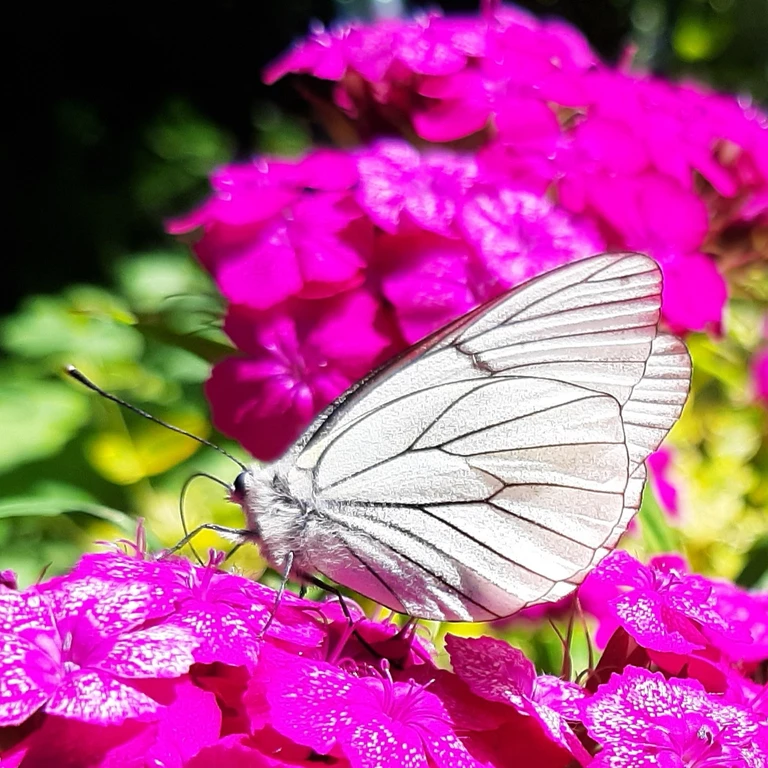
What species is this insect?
Aporia crataegi
